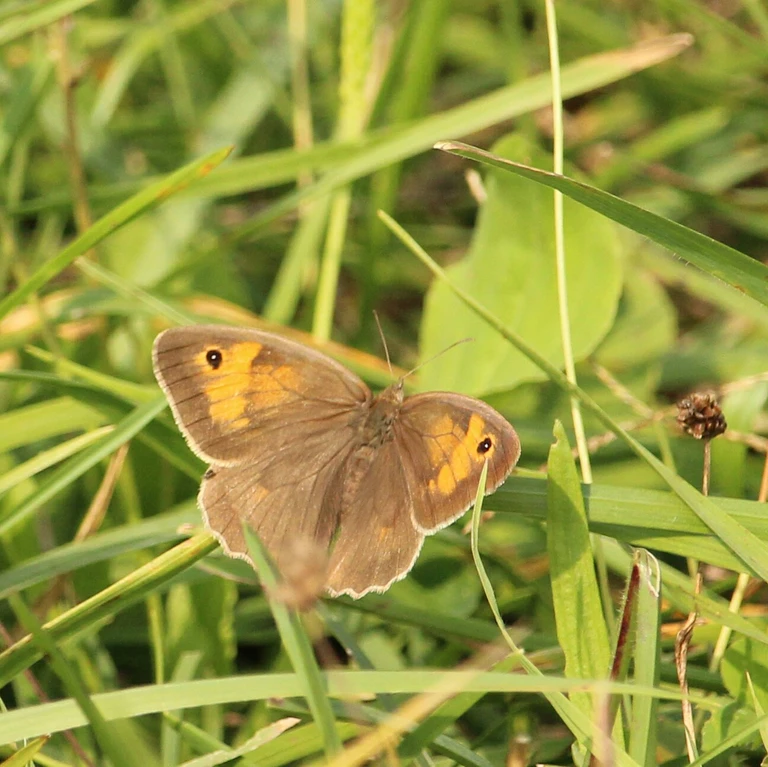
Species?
Maniola jurtina
